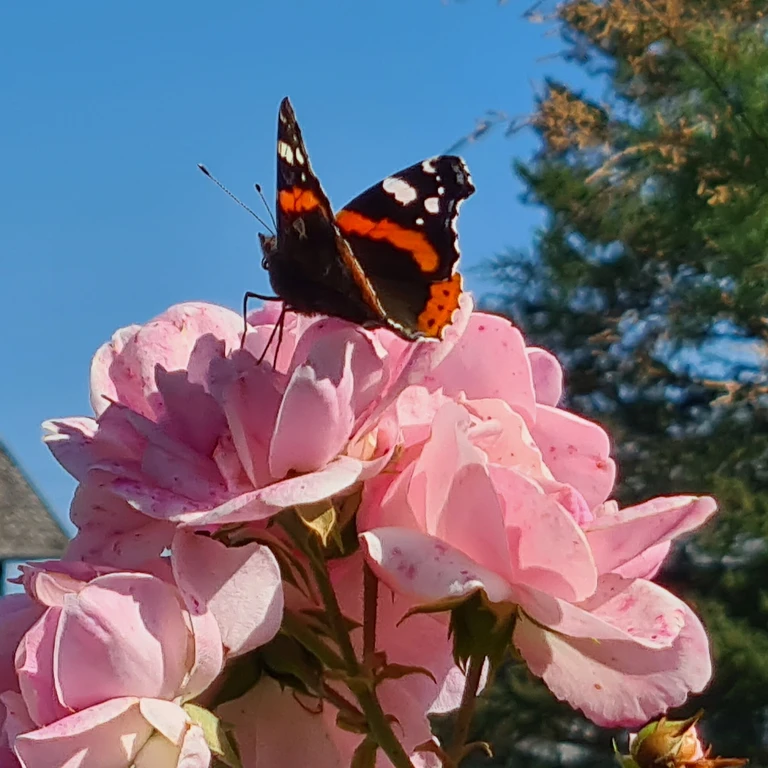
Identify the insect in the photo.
Vanessa atalanta
